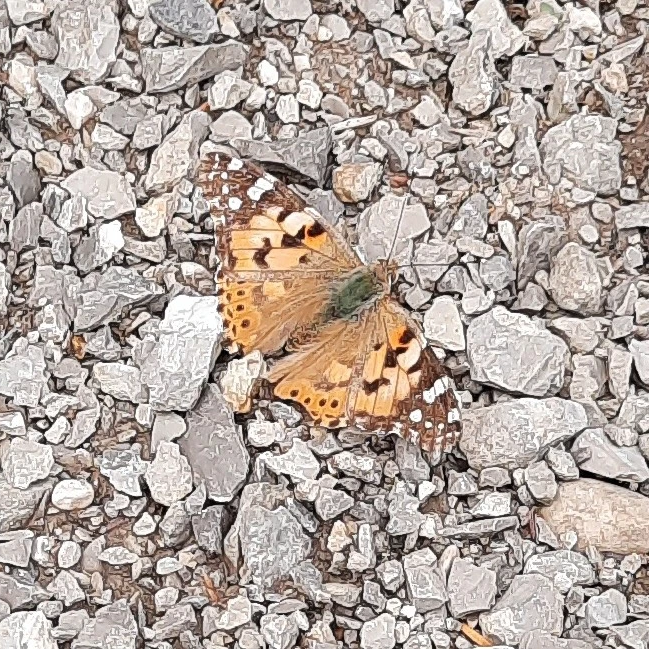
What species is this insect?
Vanessa cardui
